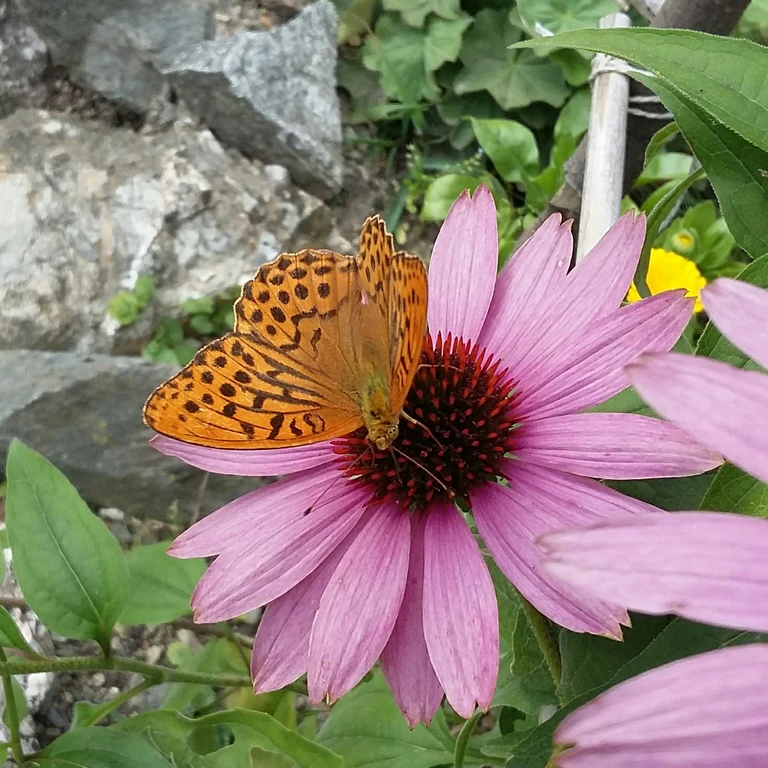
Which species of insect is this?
Argynnis paphia
